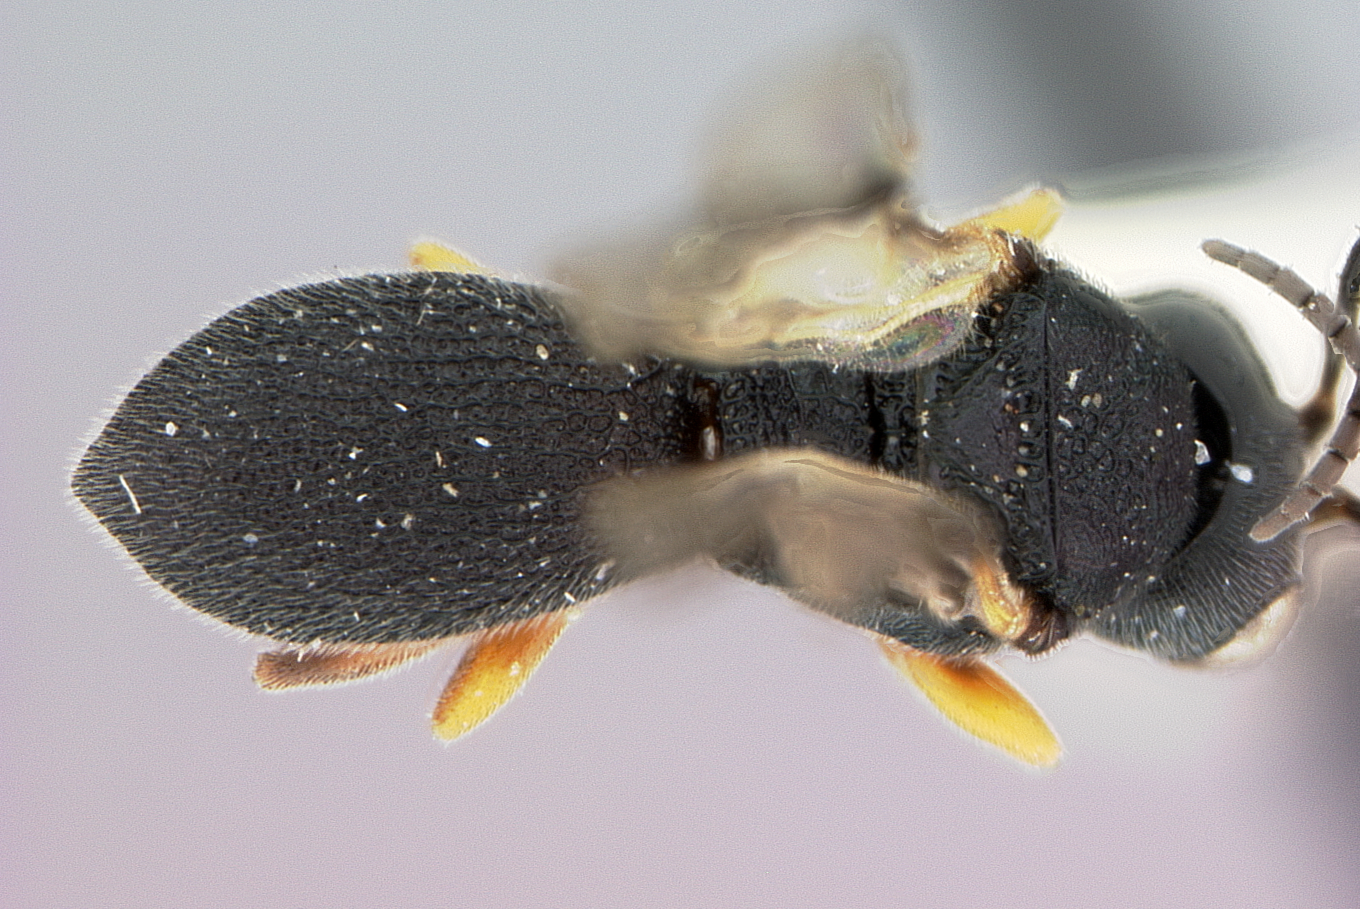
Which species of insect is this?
Chelonus acutigaster
